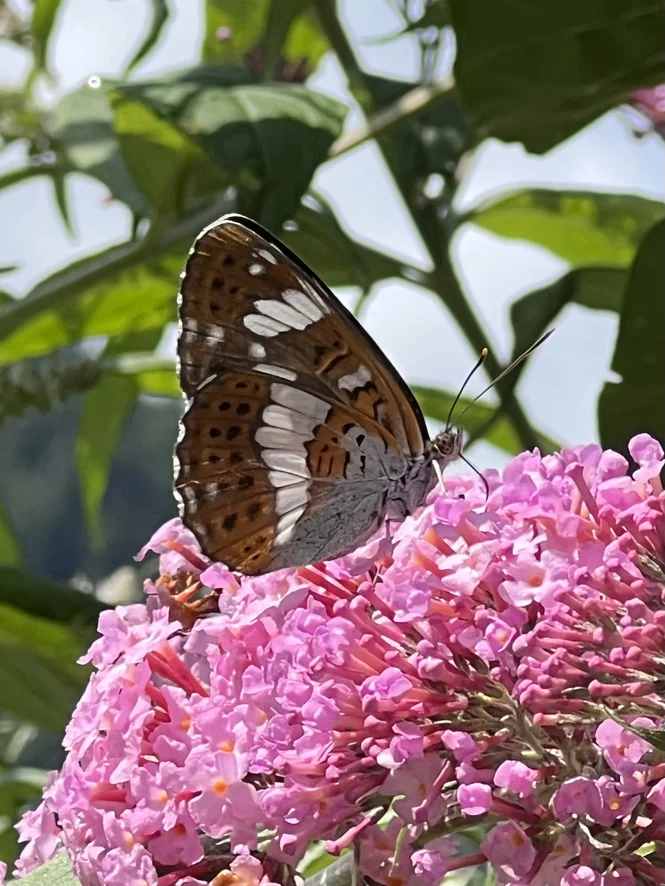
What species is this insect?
Limenitis camilla (also Ladoga camilla)
